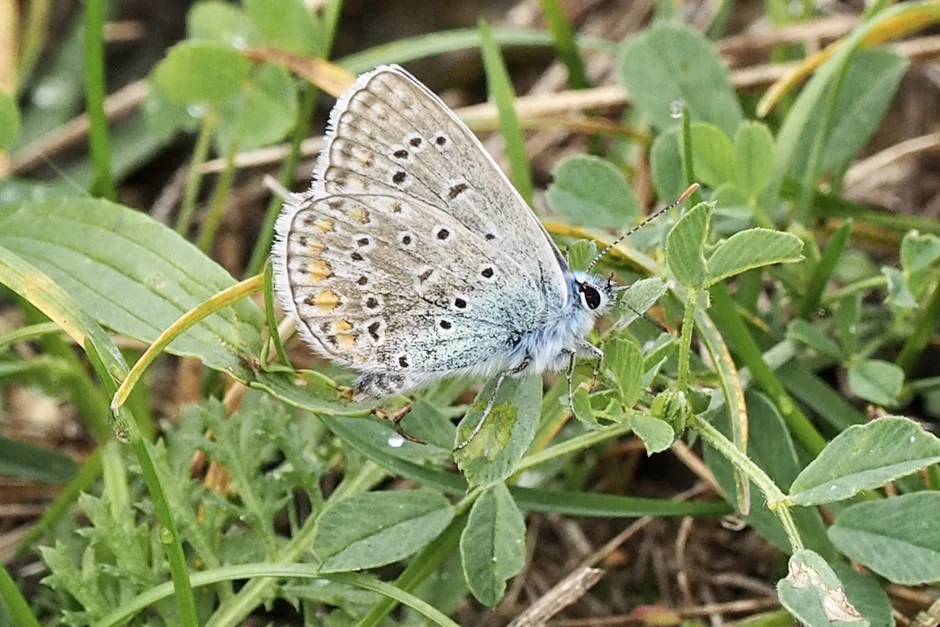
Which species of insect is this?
Polyommatus icarus
